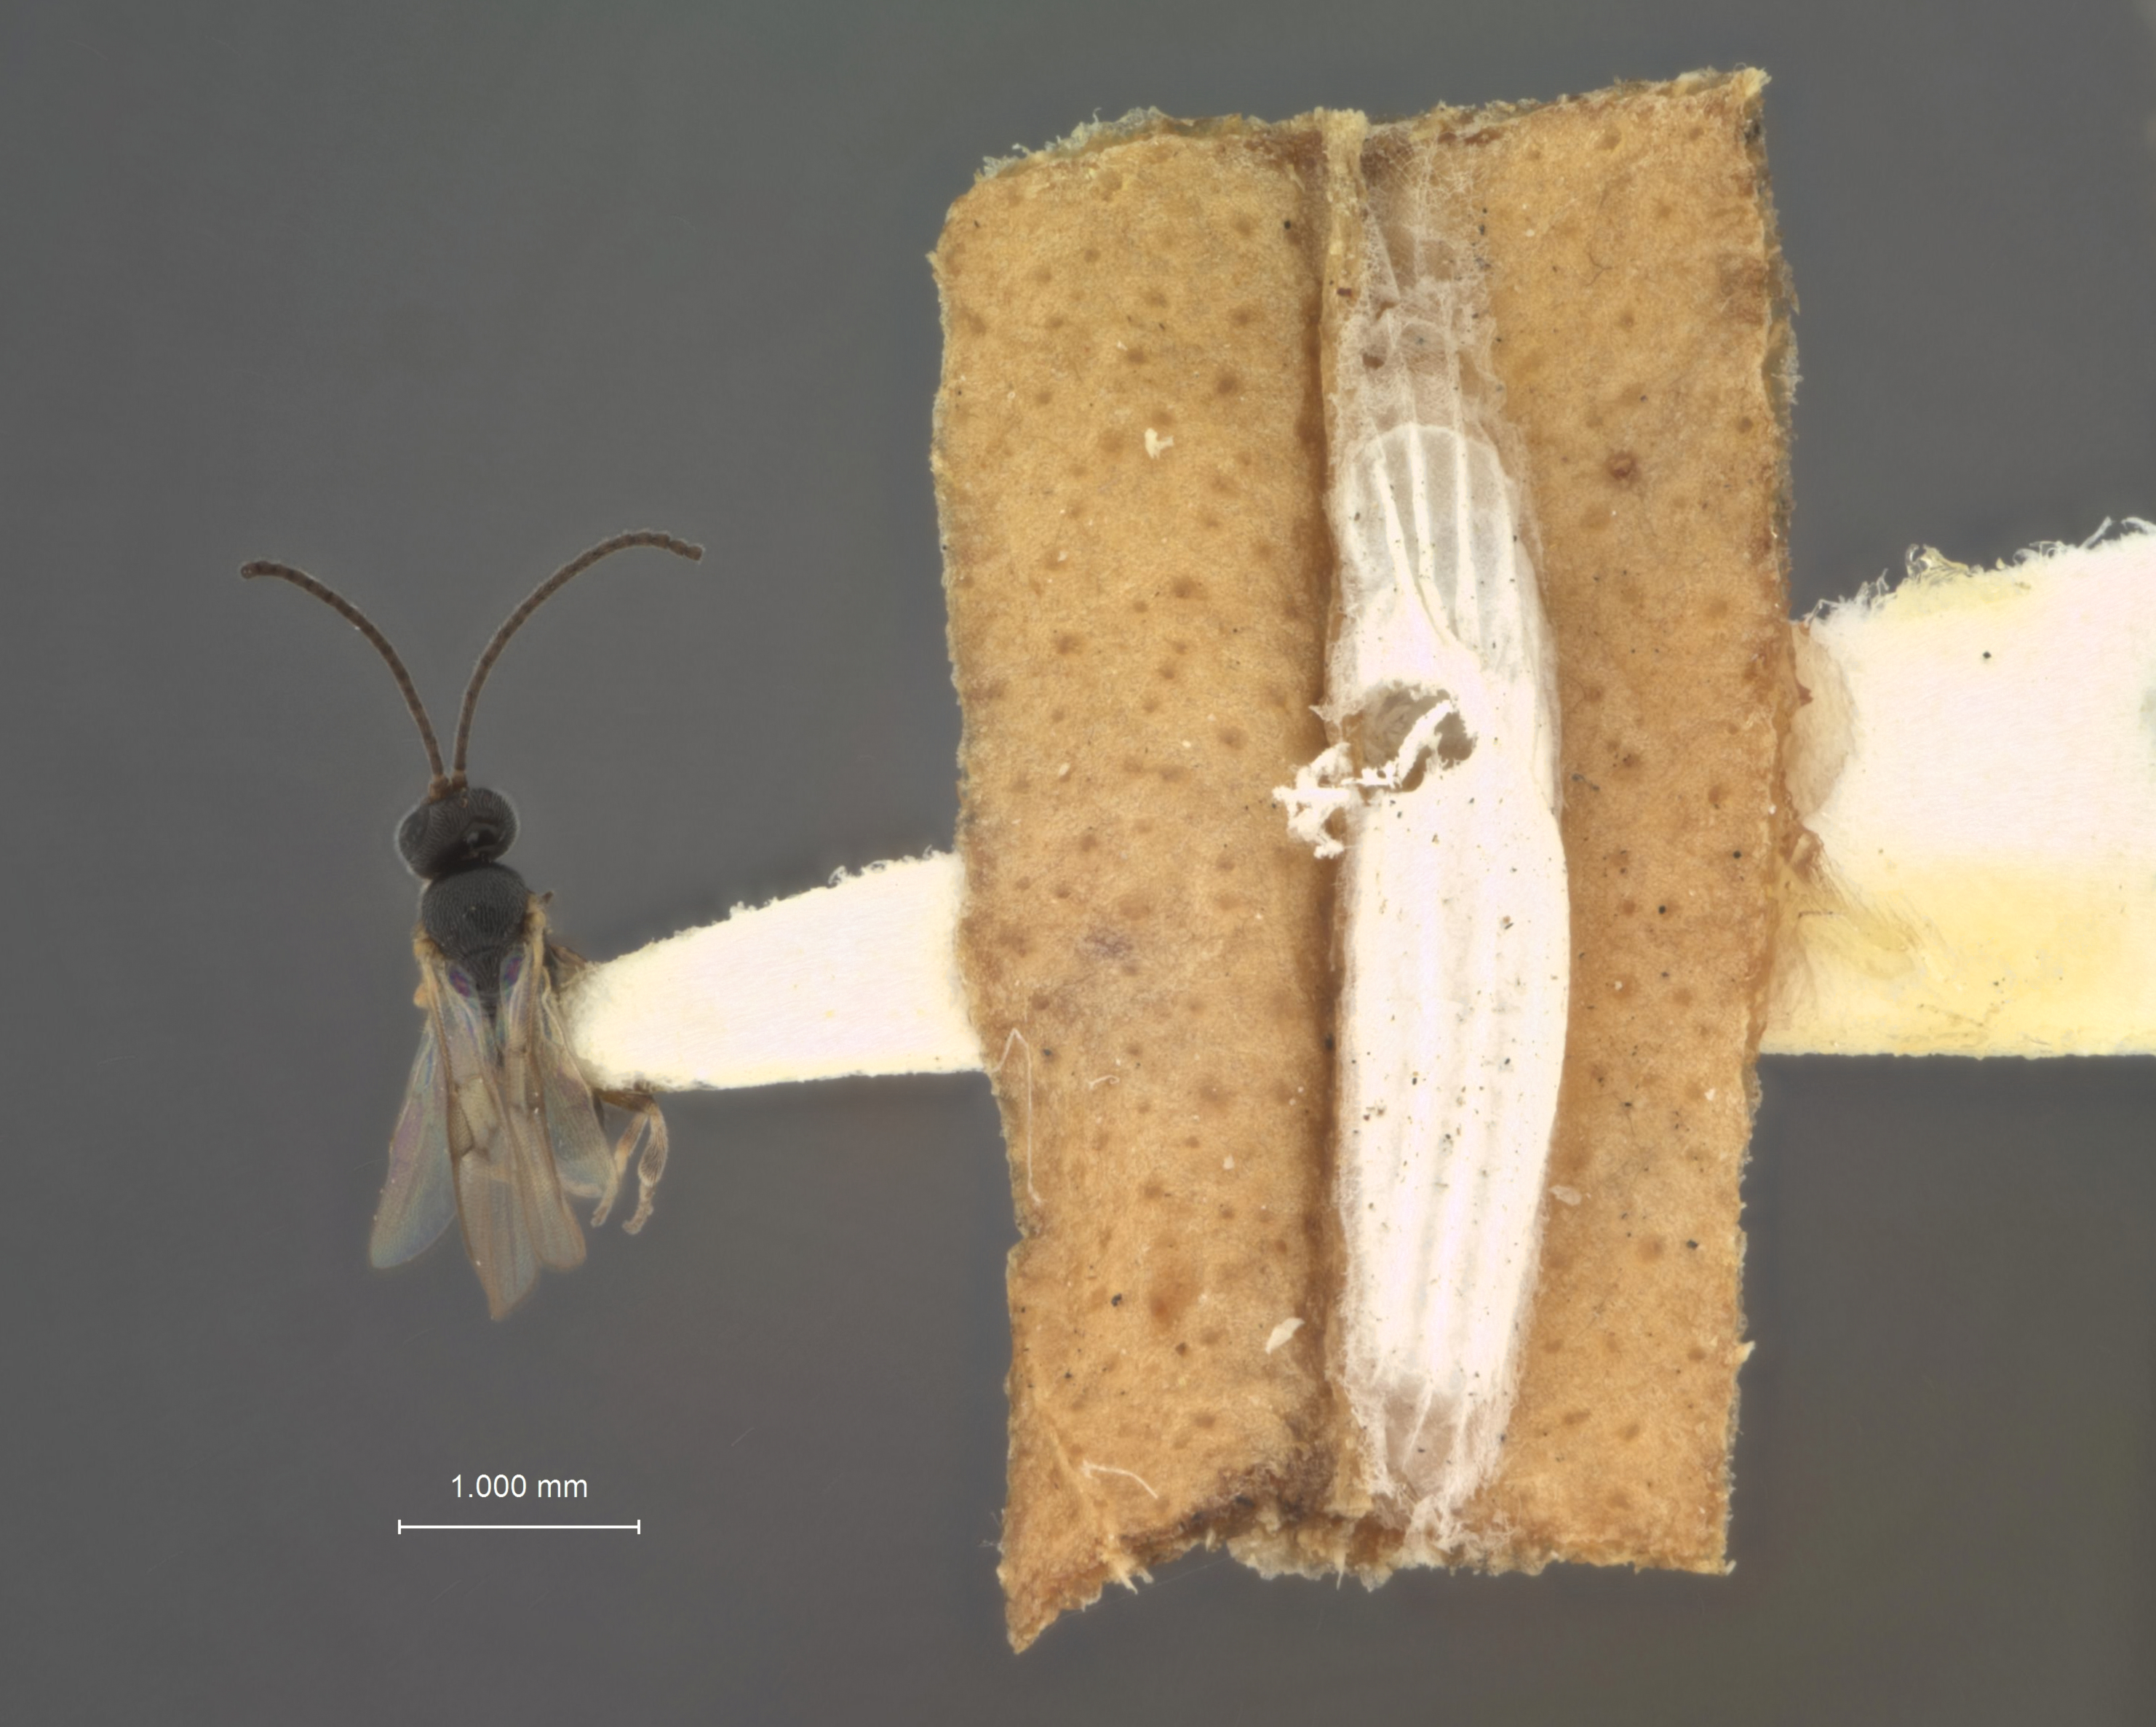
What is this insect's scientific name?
Deuterixys bennetti
